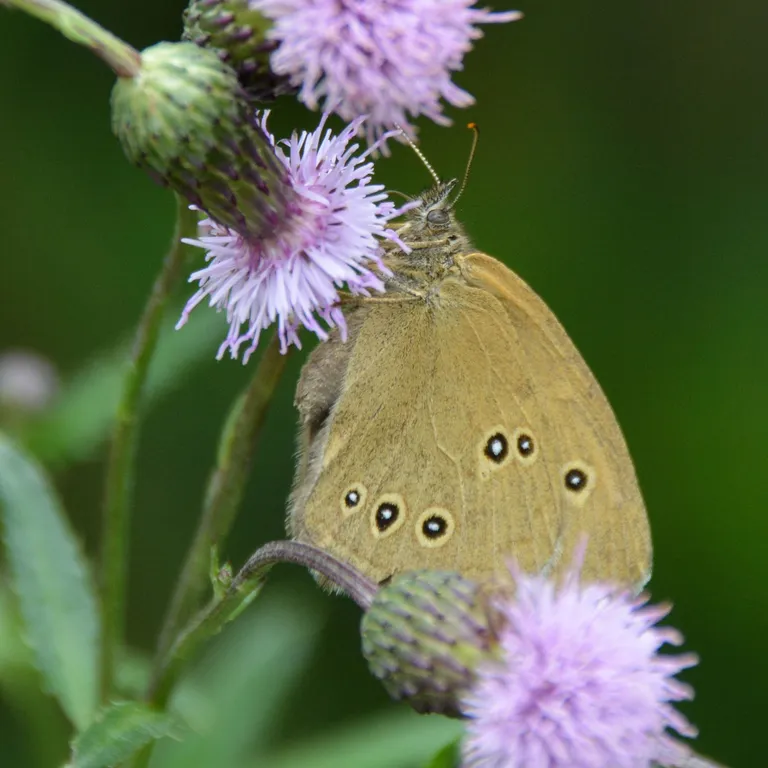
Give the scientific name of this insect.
Aphantopus hyperantus
